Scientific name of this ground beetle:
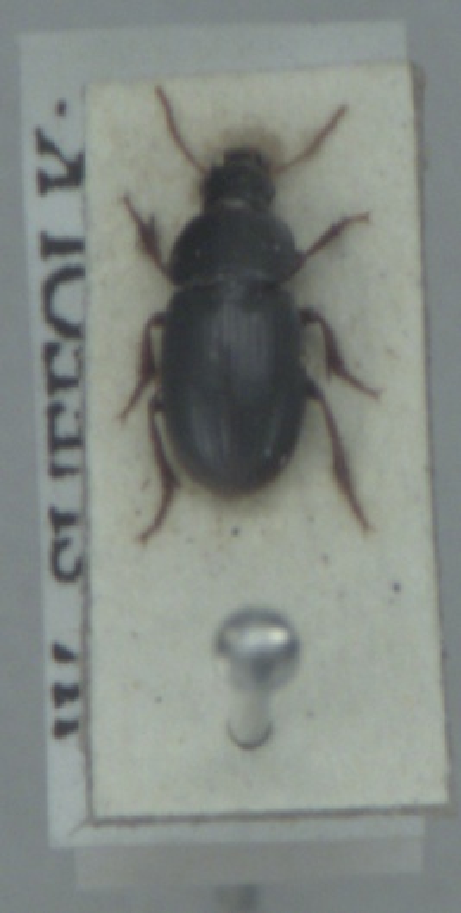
Harpalus pumilus
